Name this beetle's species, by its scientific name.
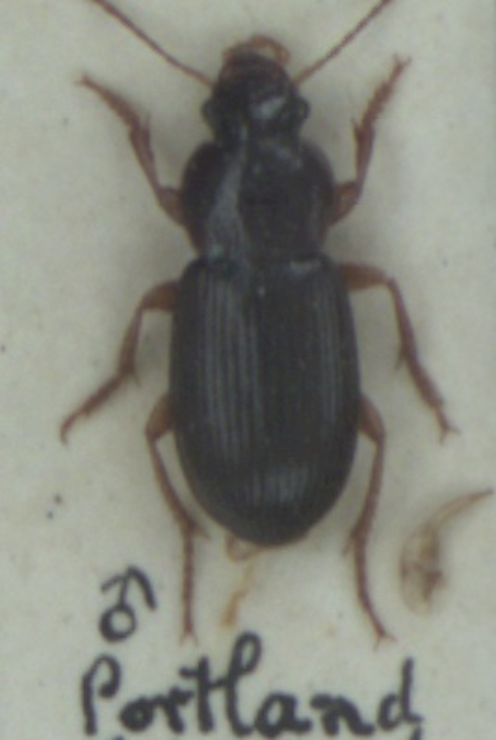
Ophonus azureus
